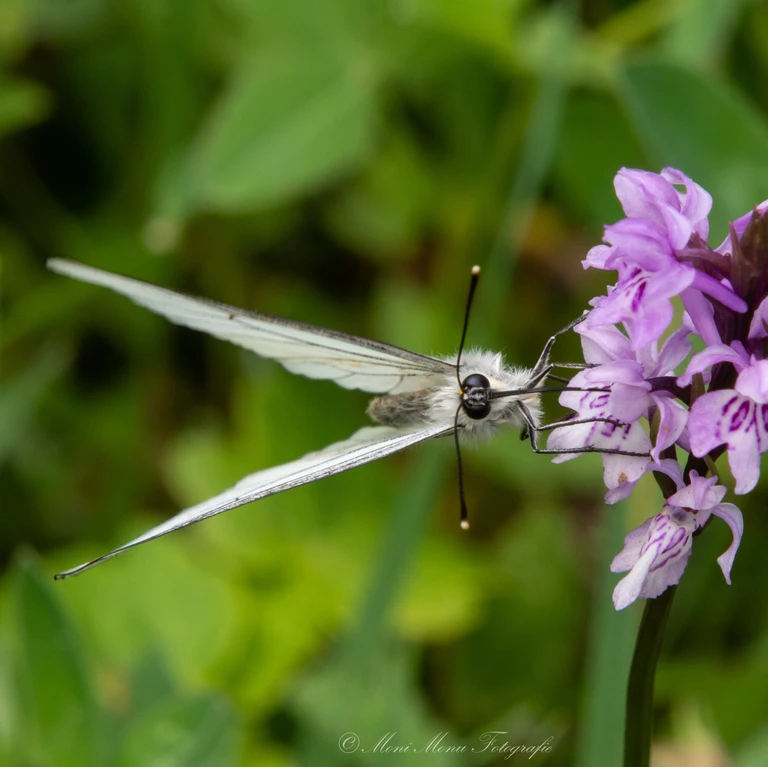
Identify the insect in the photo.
Aporia crataegi
